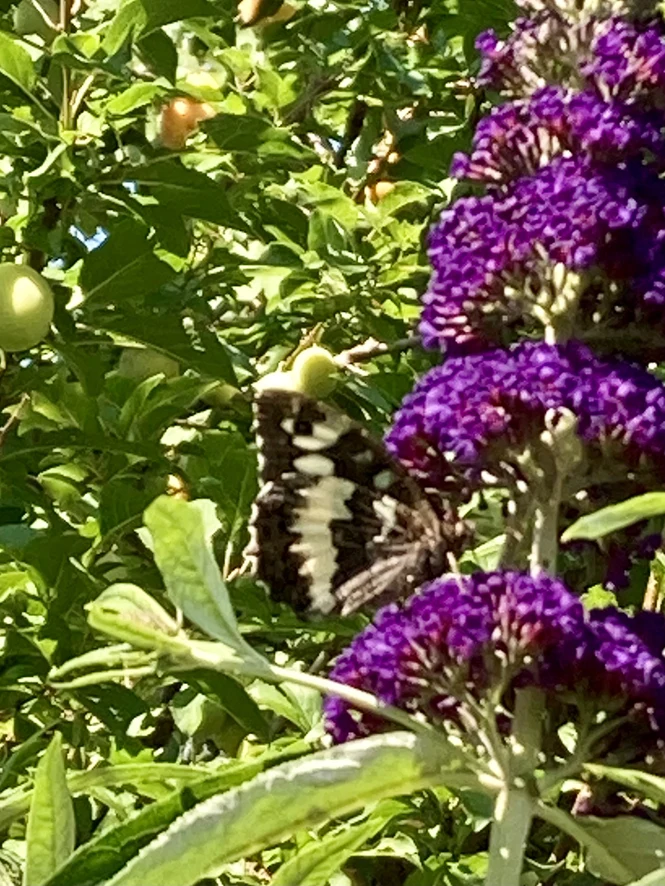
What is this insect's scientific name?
Brintesia circe
